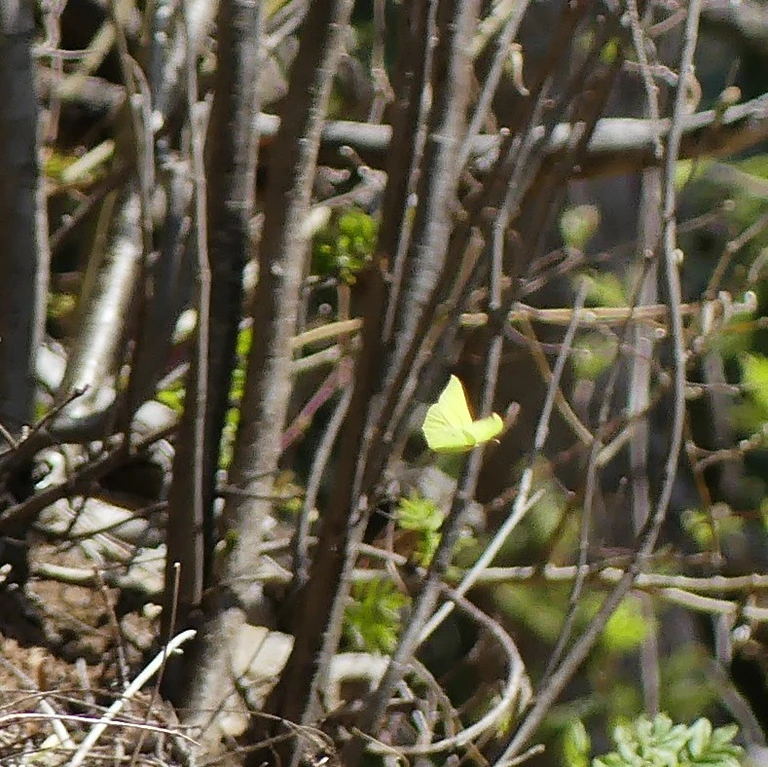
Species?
Gonepteryx rhamni
